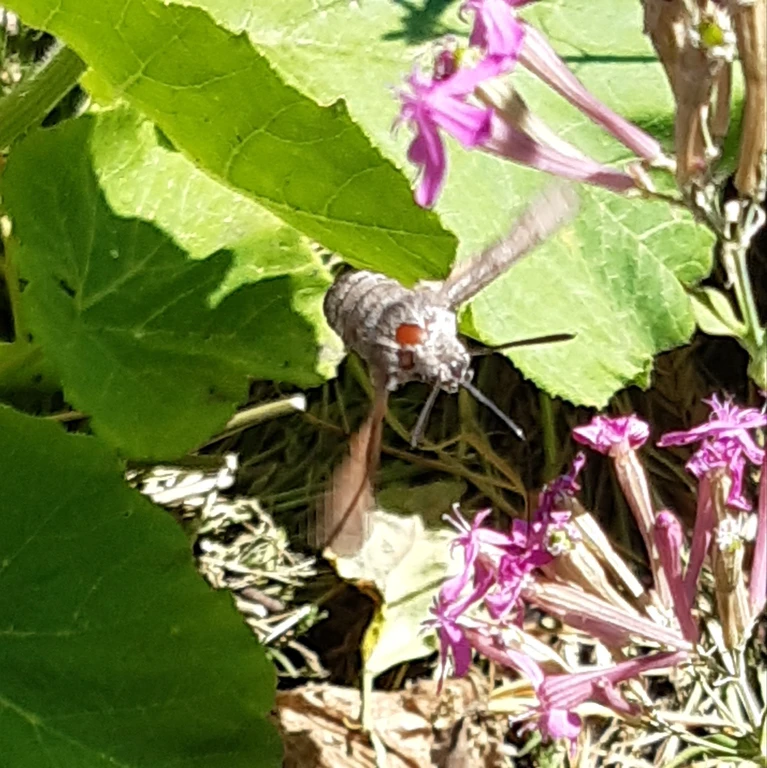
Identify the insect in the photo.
Macroglossum stellatarum
